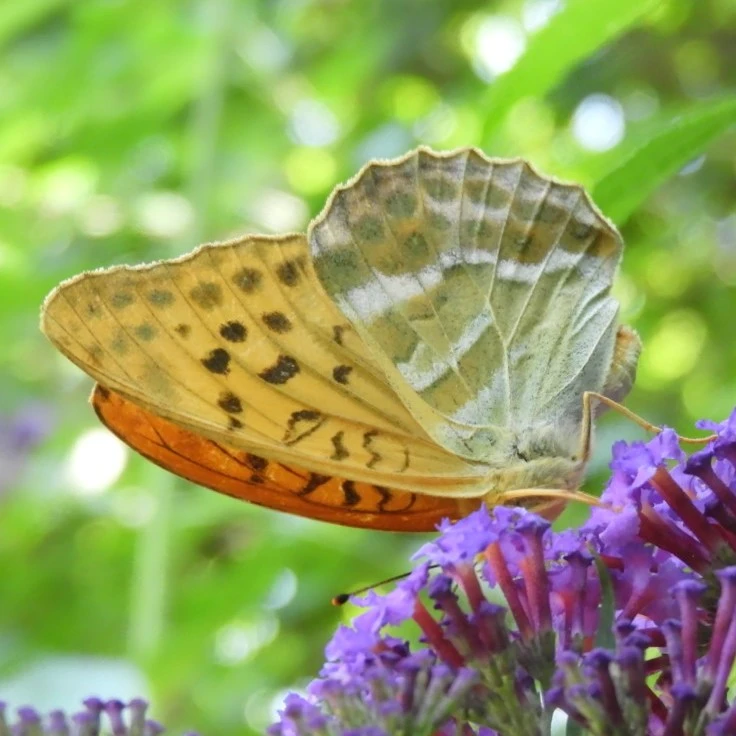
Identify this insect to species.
Argynnis paphia
